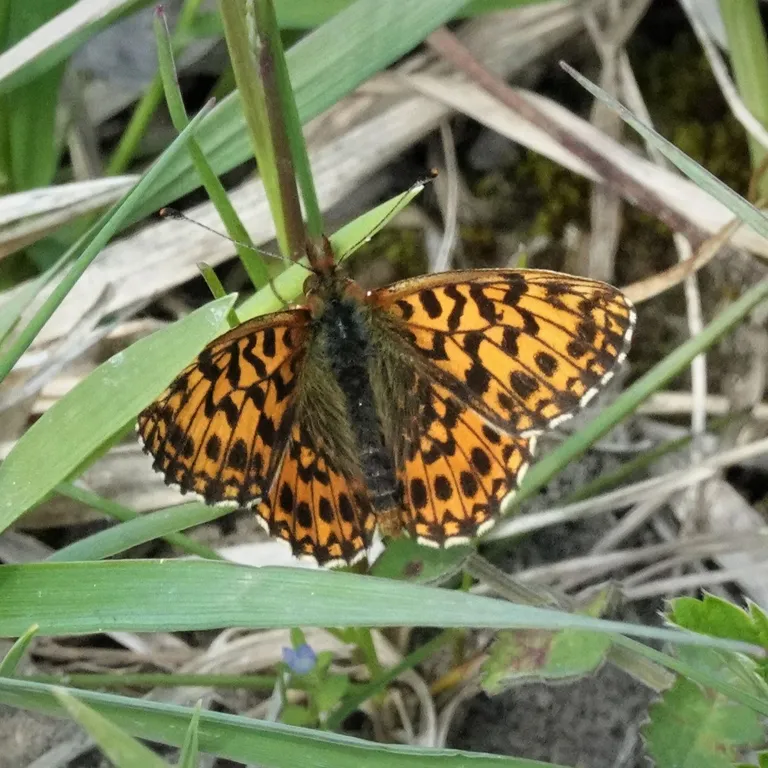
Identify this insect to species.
Boloria dia
